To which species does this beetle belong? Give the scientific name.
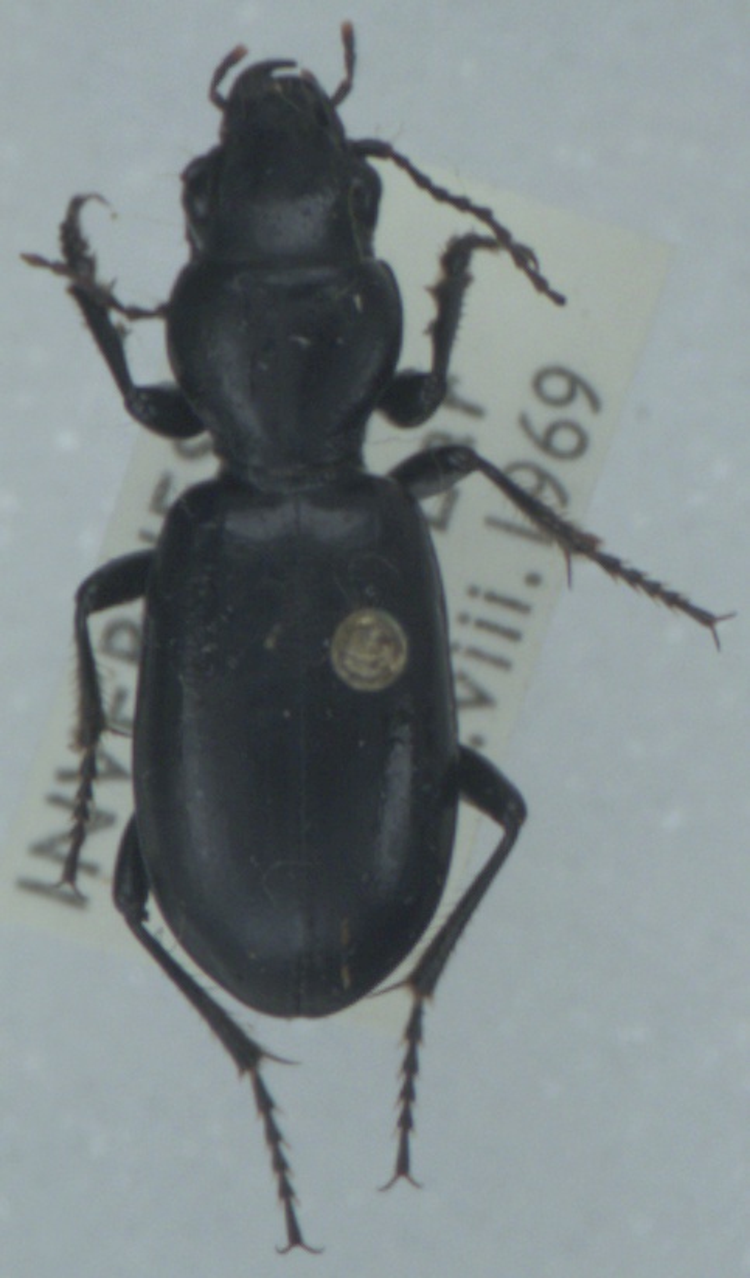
Broscus cephalotes
